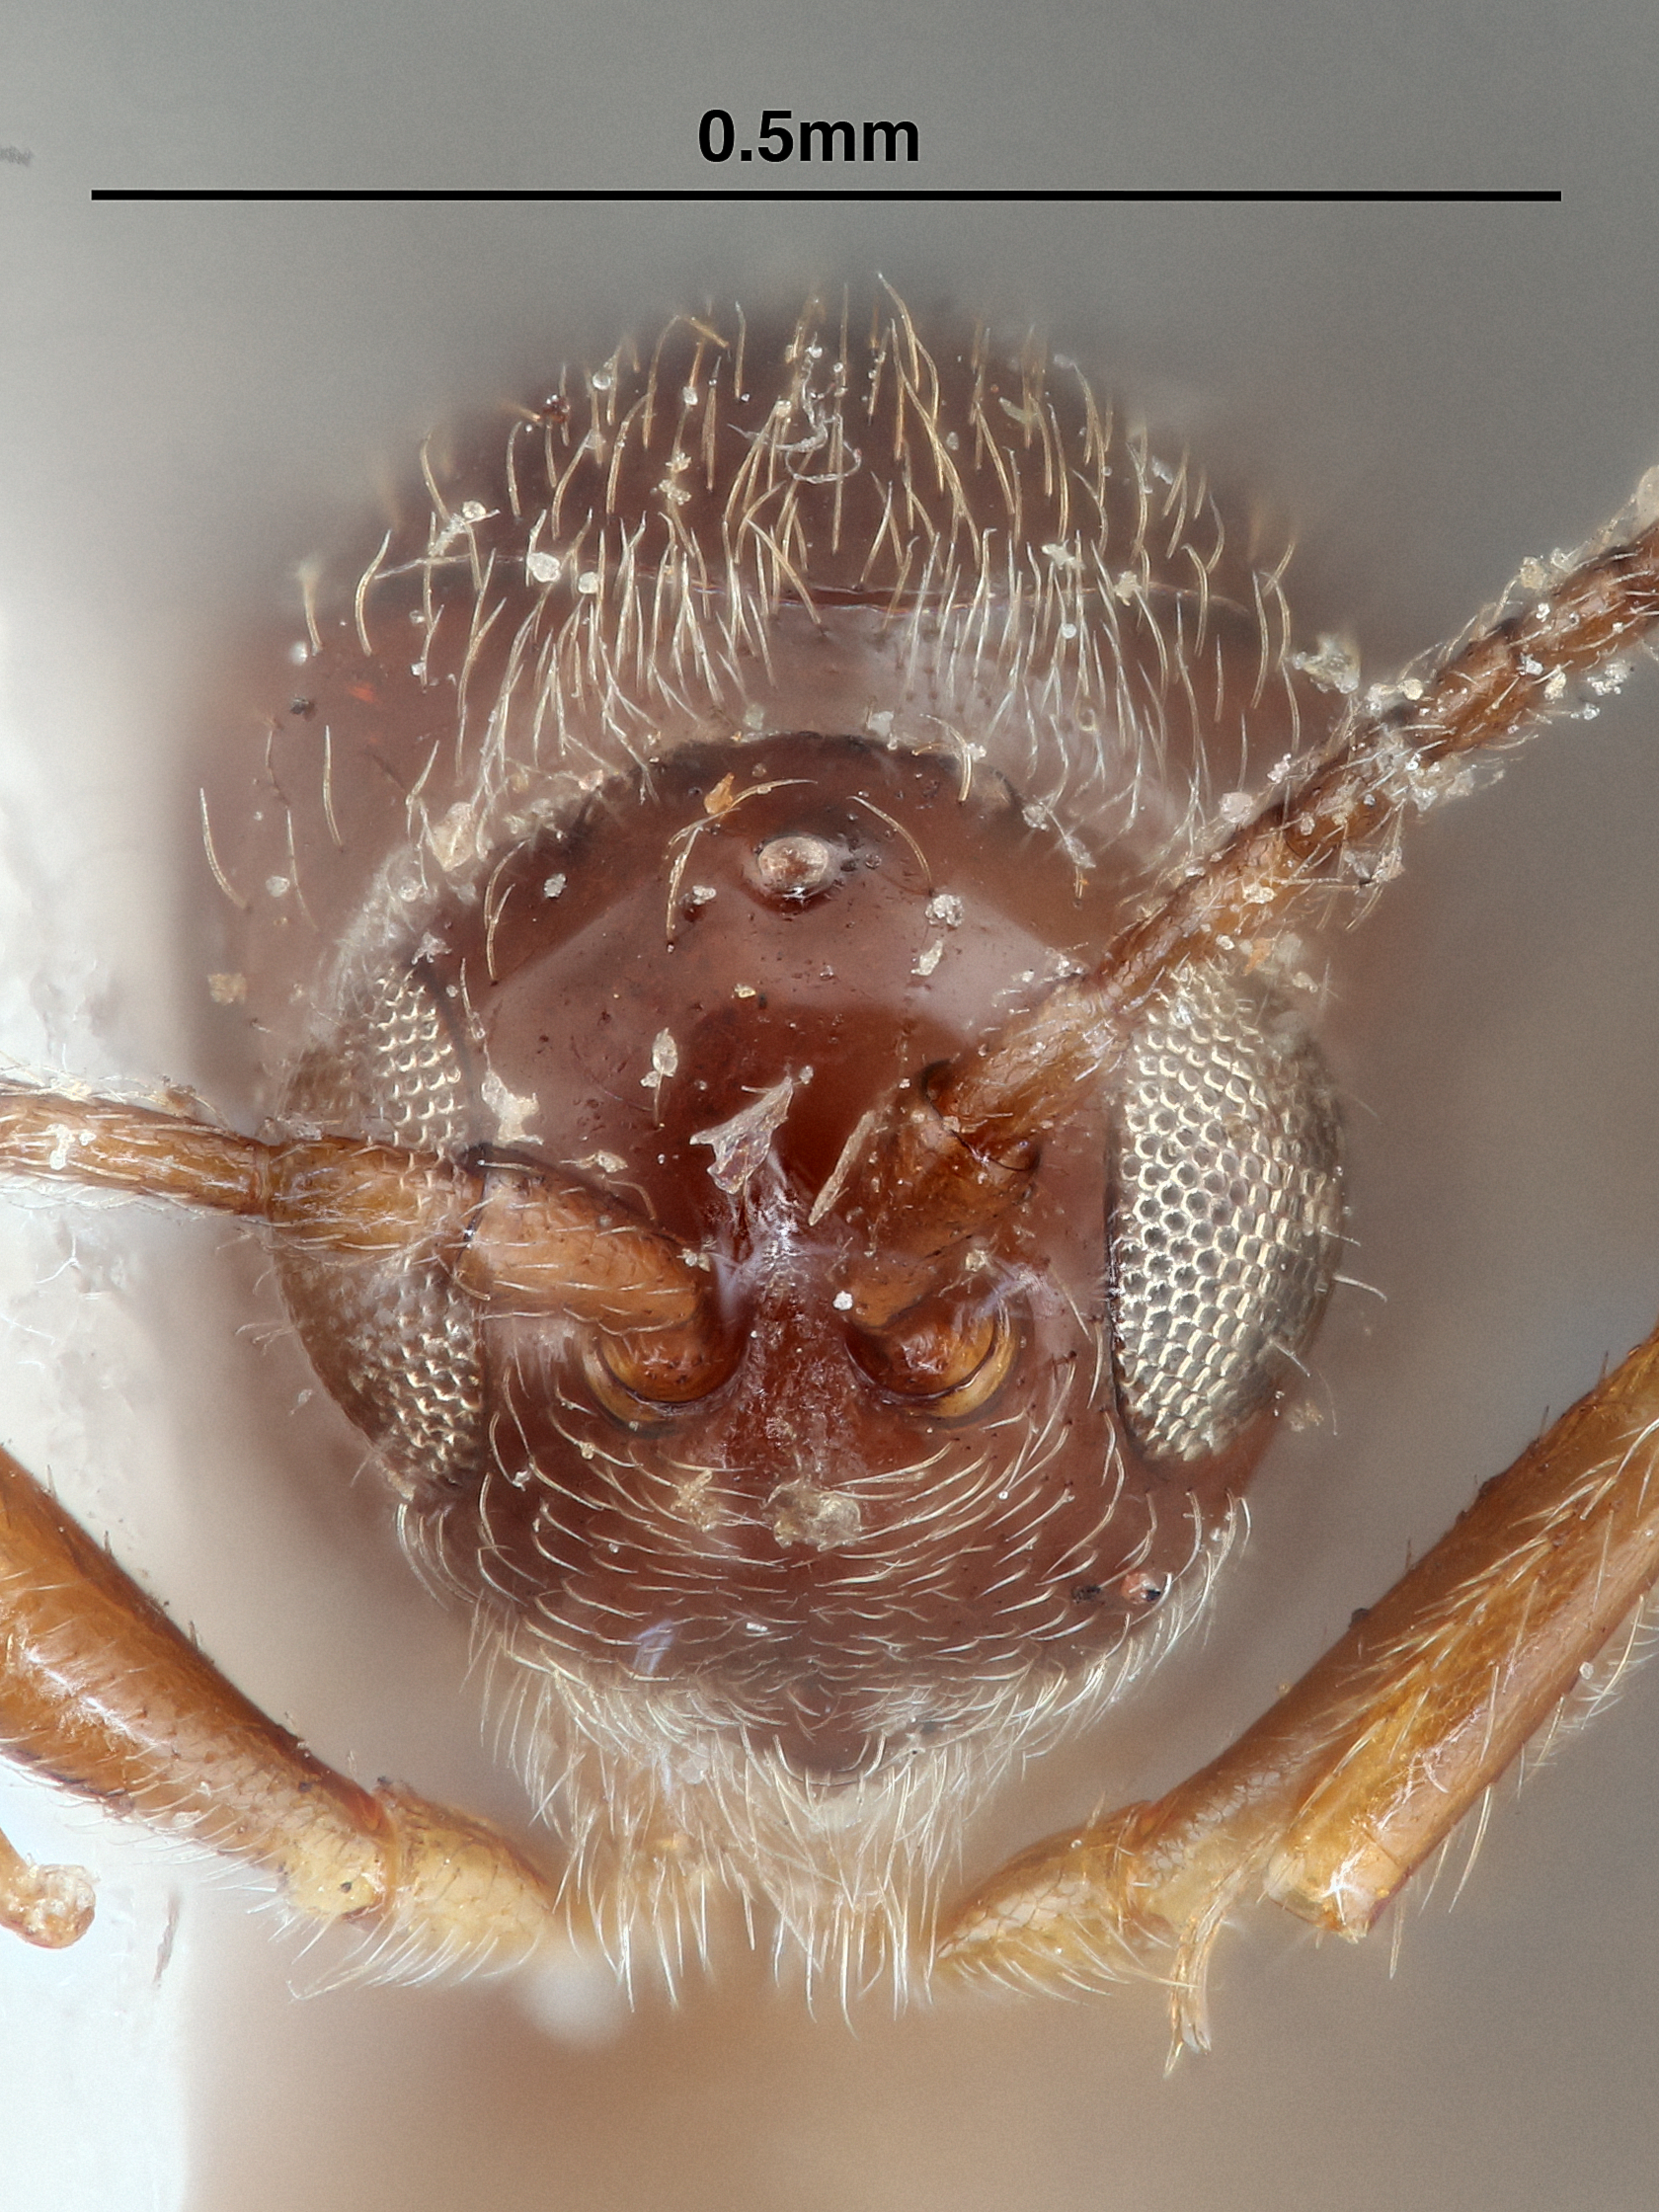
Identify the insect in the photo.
Lonchidia hirta
